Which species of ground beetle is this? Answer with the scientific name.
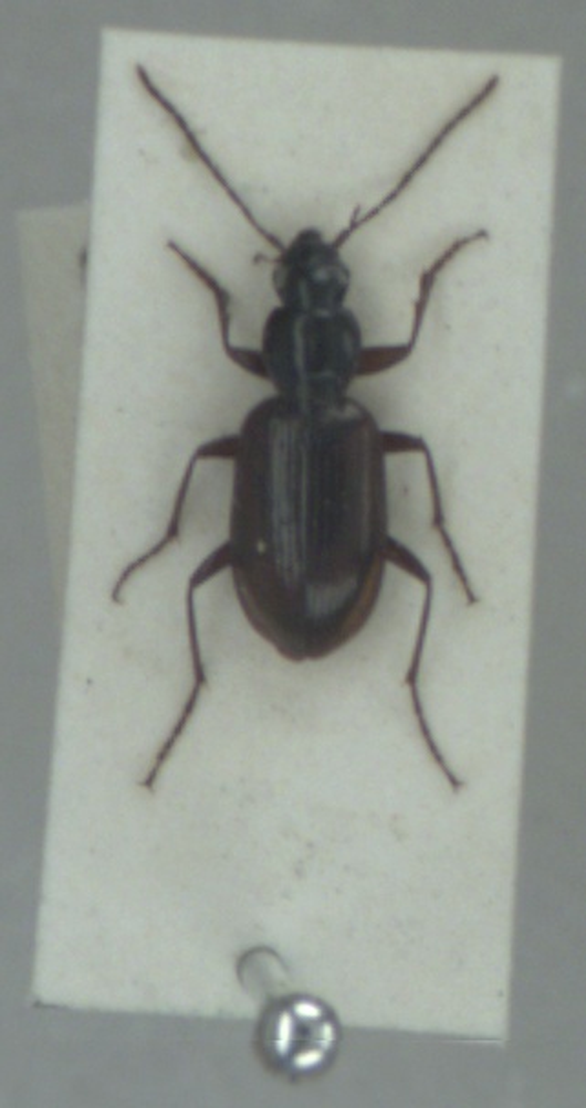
Agonum thoreyi
